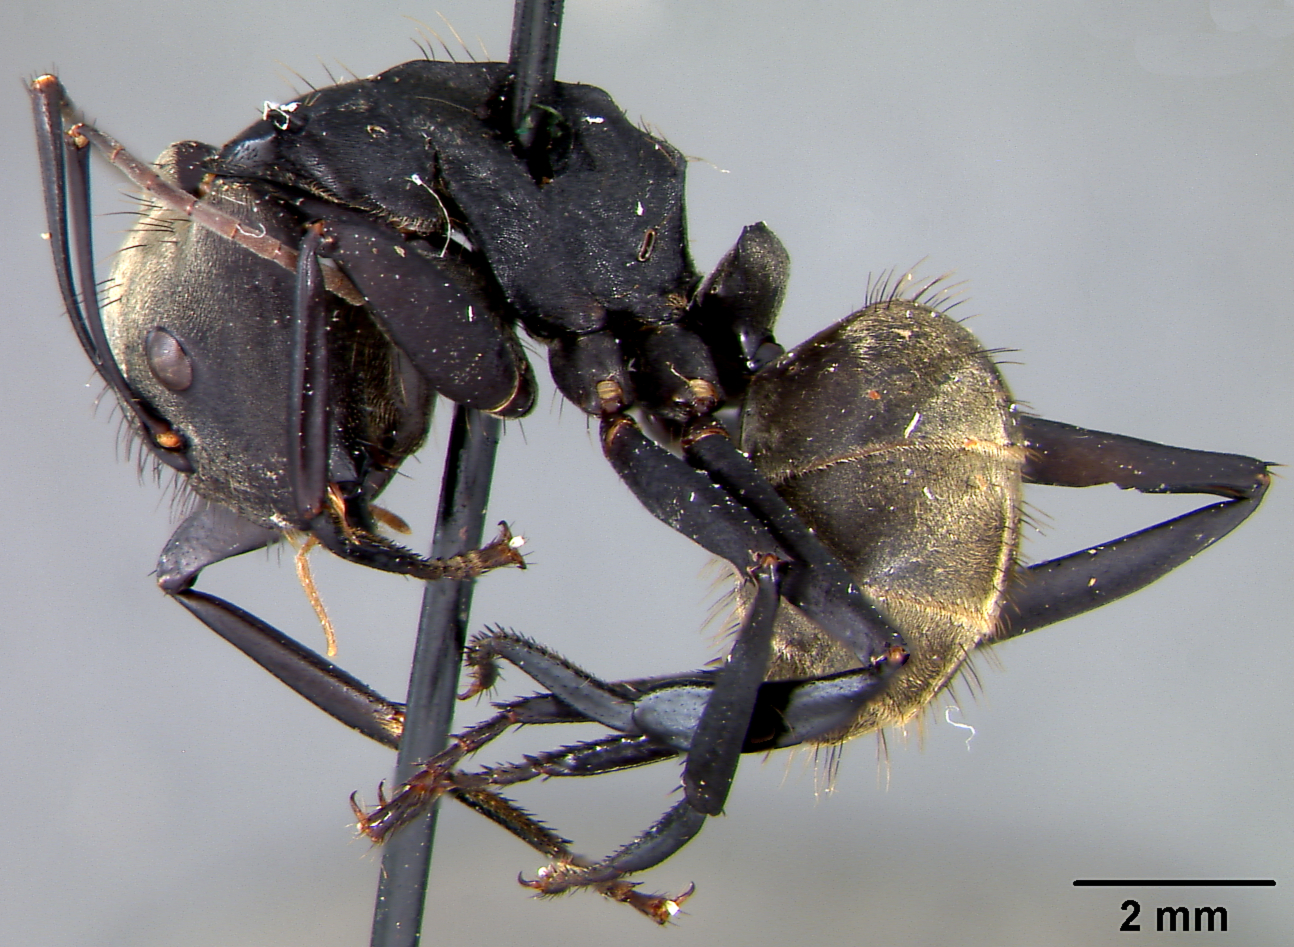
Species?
Camponotus sericeiventris
